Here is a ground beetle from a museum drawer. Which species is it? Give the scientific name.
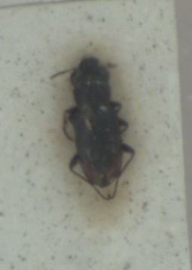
Notiophilus biguttatus
